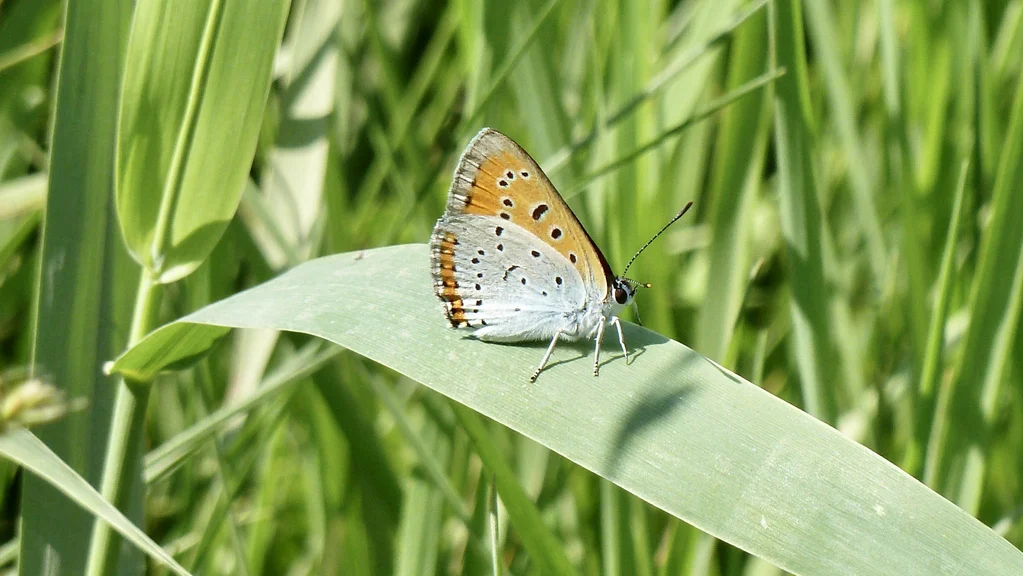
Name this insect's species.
Lycaena dispar
